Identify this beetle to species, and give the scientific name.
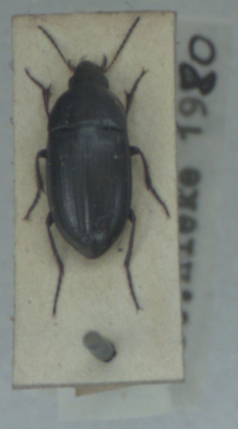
Amara aenea
